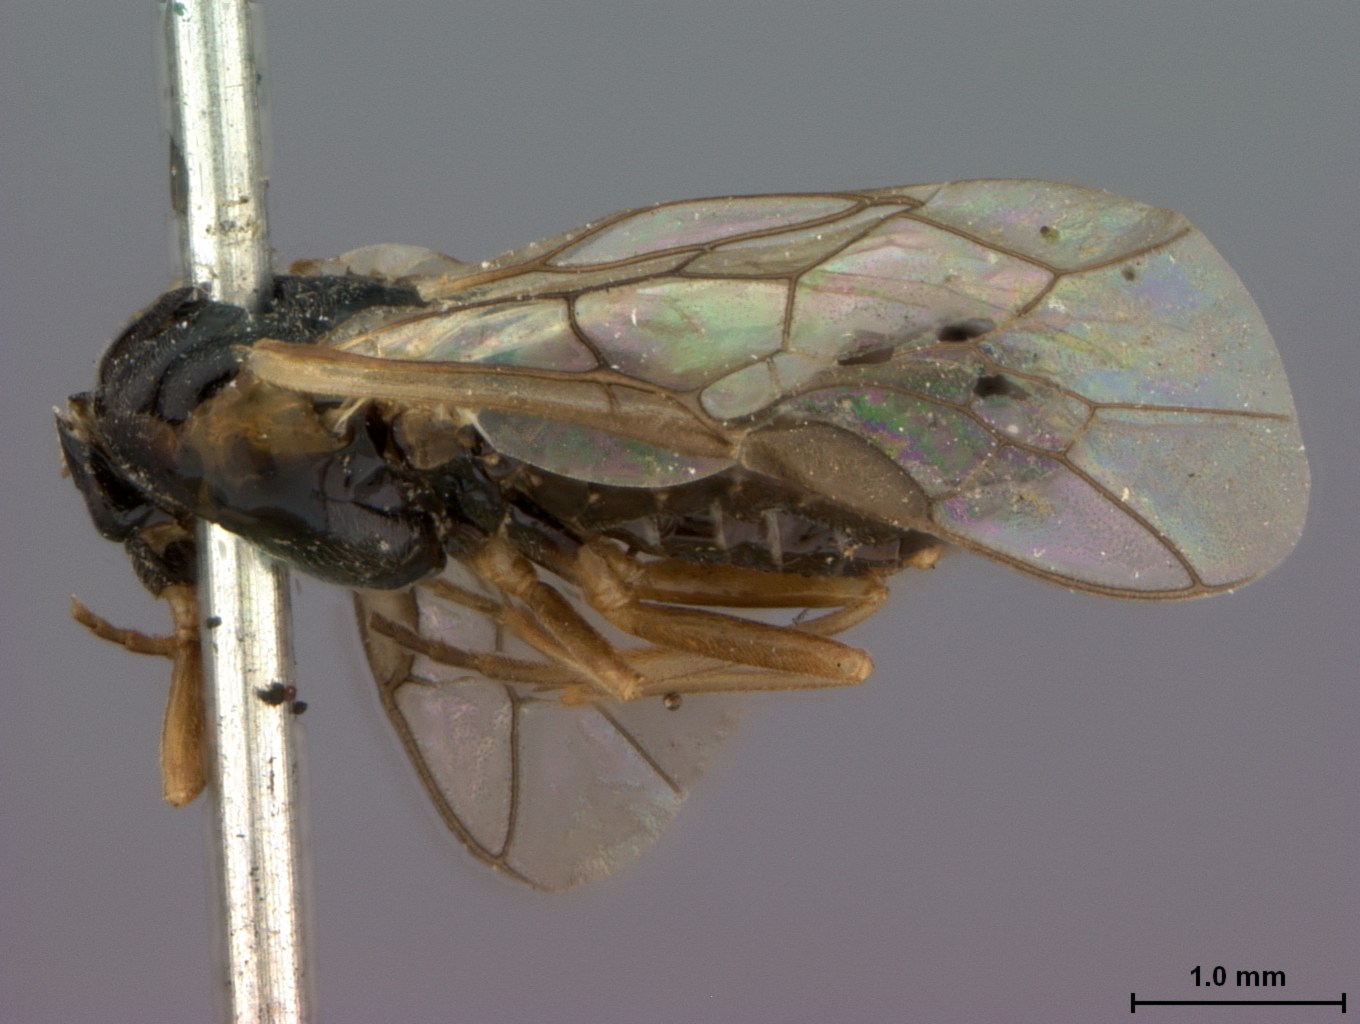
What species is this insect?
Hemichroa laricis
